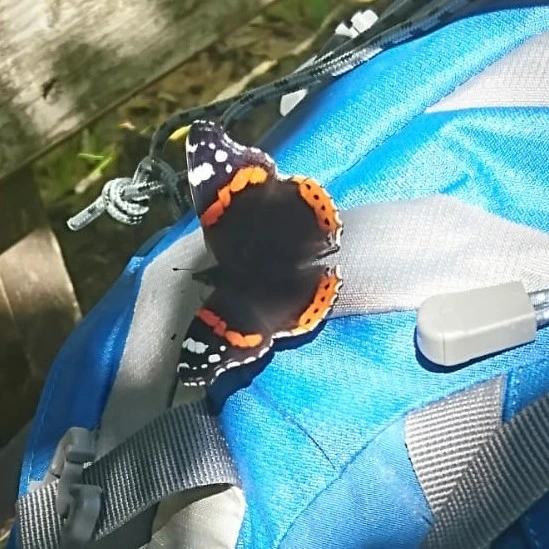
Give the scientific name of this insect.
Vanessa atalanta
